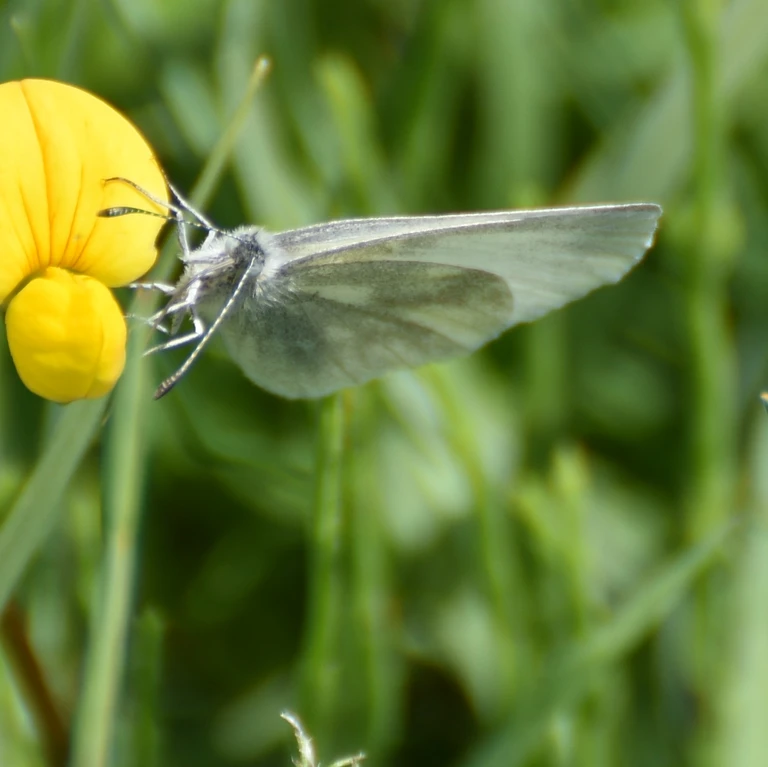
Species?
Leptidea sinapis/juvernica
